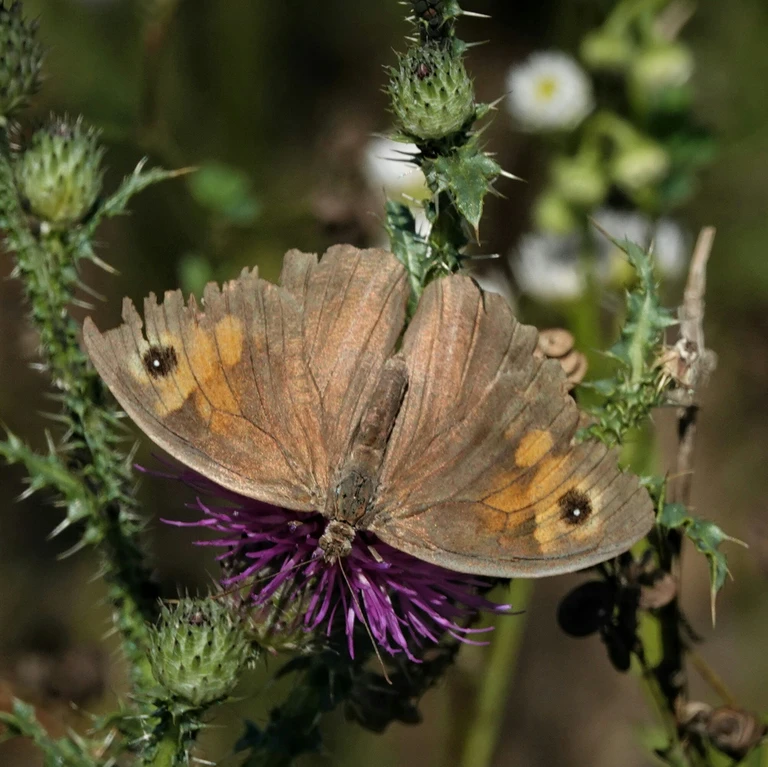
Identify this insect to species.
Maniola jurtina
